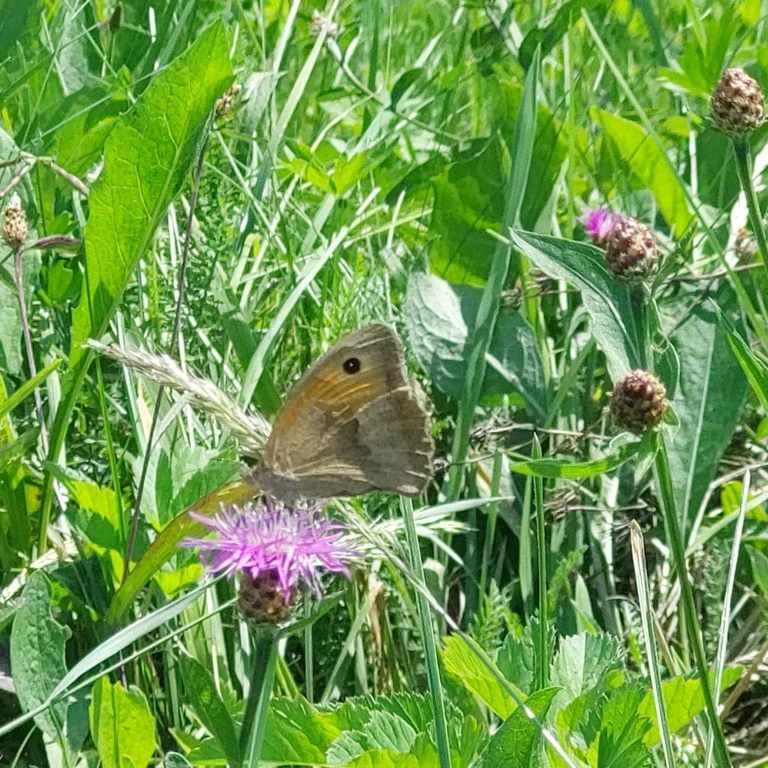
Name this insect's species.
Maniola jurtina
